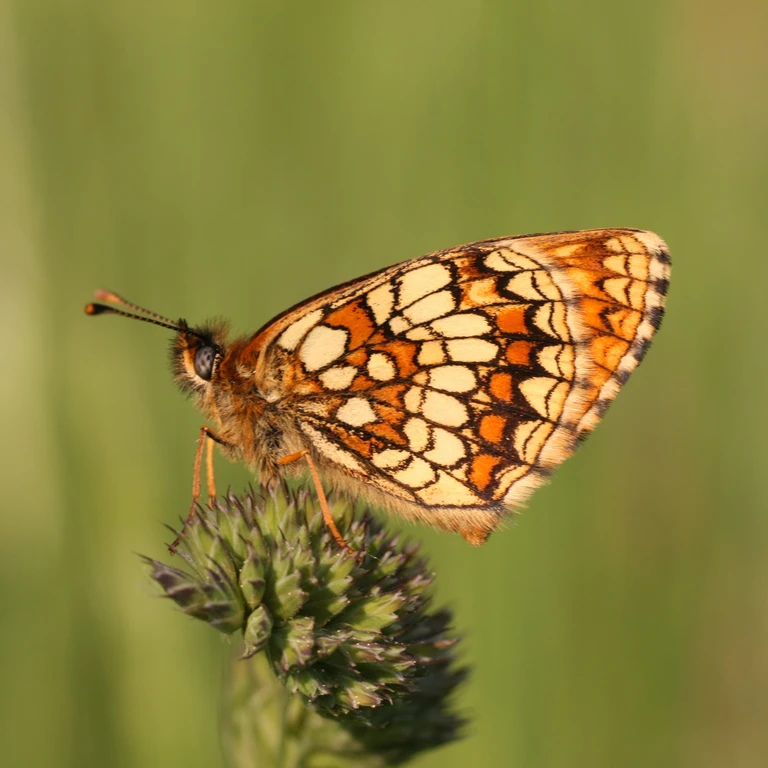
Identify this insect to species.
Melitaea athalia
